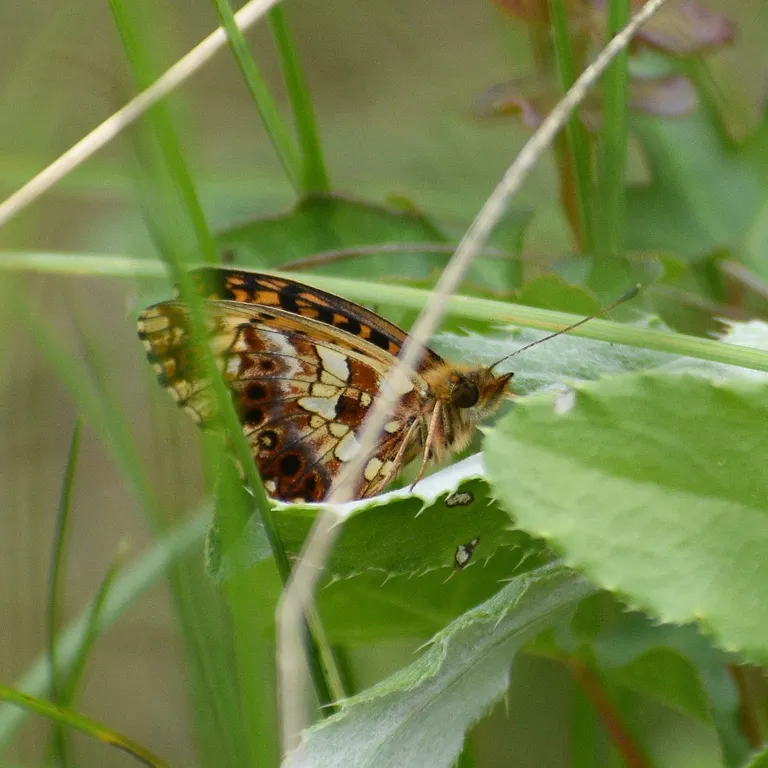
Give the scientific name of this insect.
Boloria dia
